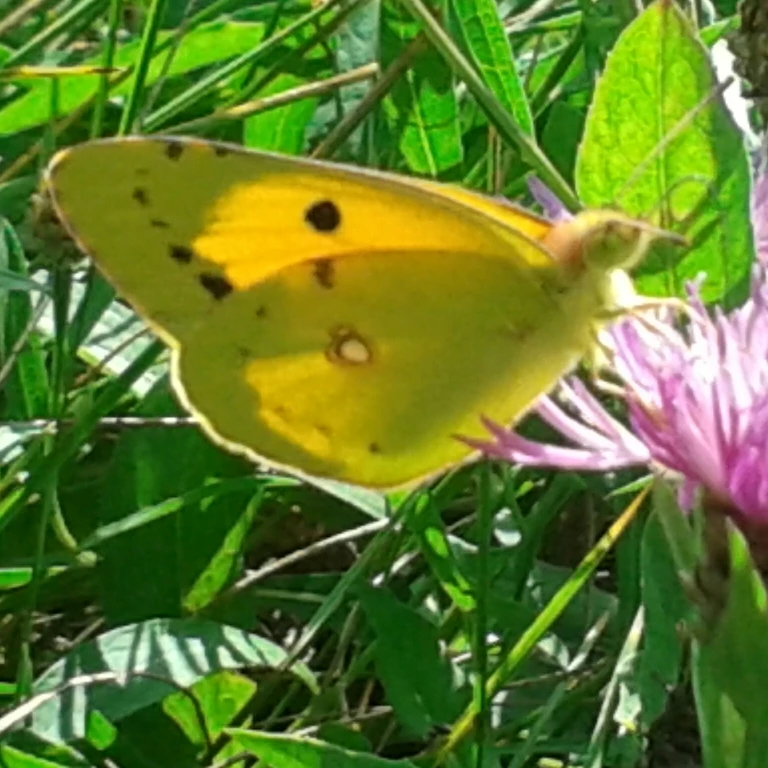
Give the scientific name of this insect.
Colias croceus
